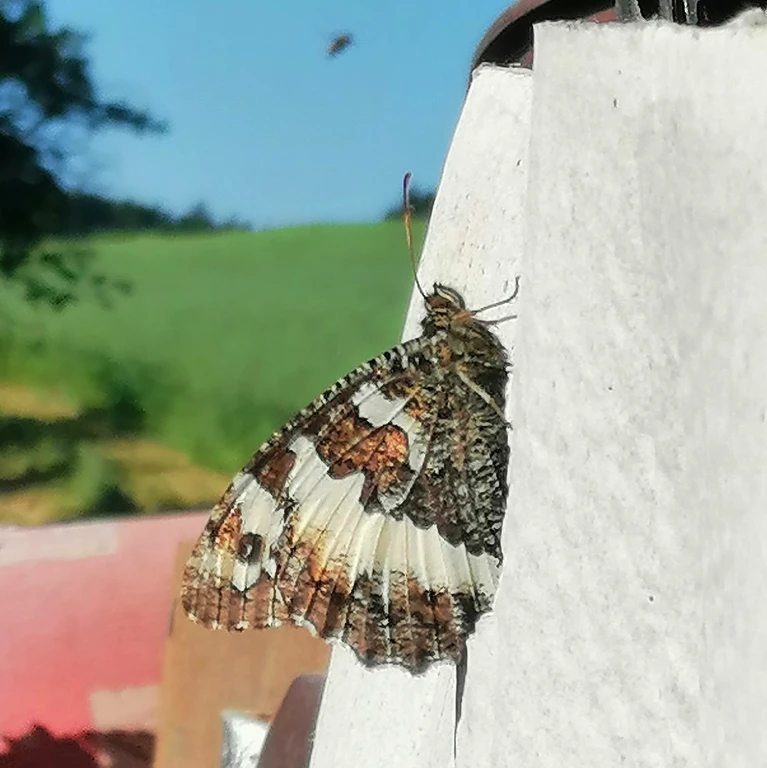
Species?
Brintesia circe
